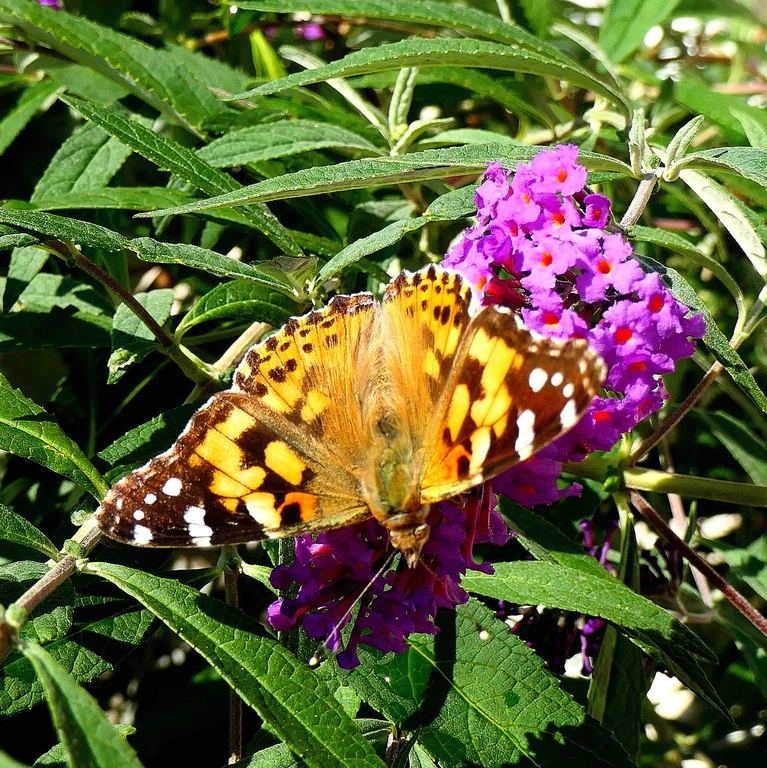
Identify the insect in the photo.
Vanessa cardui
